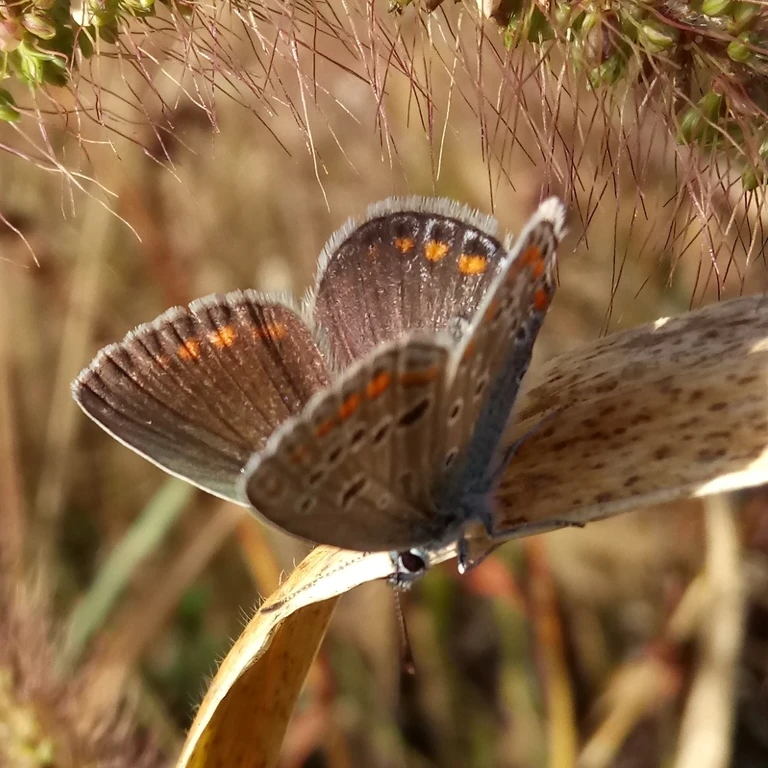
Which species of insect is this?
Polyommatus icarus
